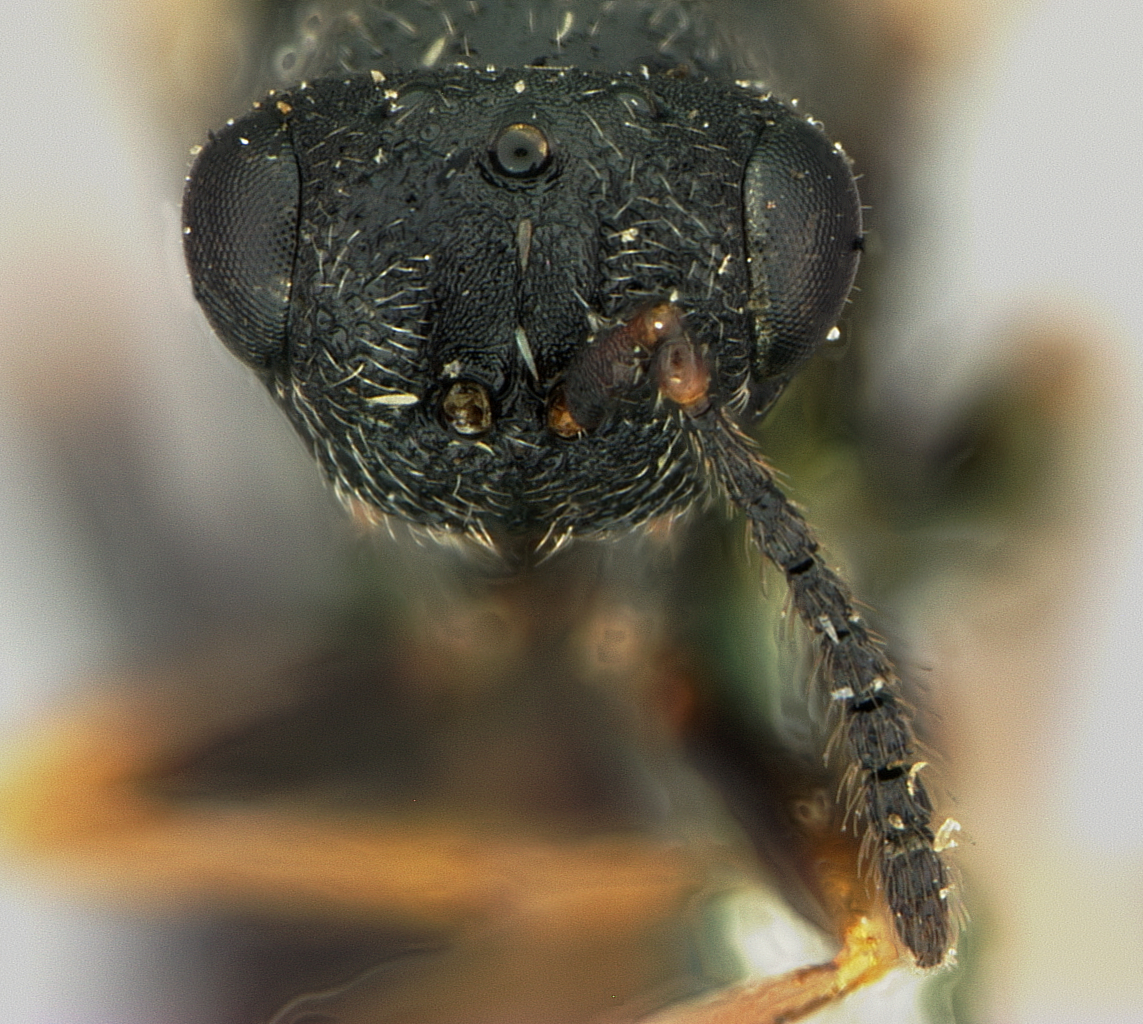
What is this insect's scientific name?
Isosomorpha tibialis
